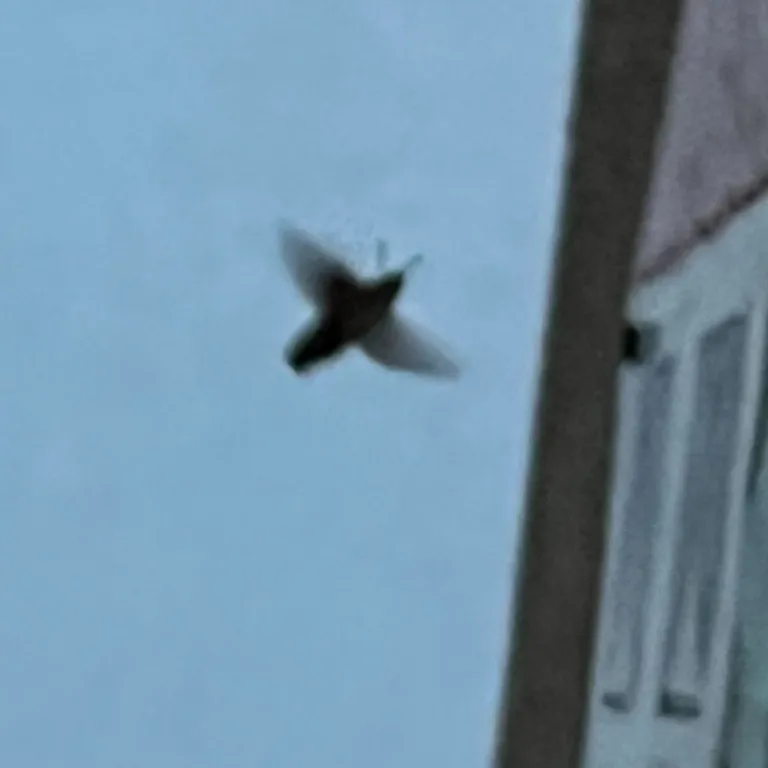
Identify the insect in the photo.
Macroglossum stellatarum
